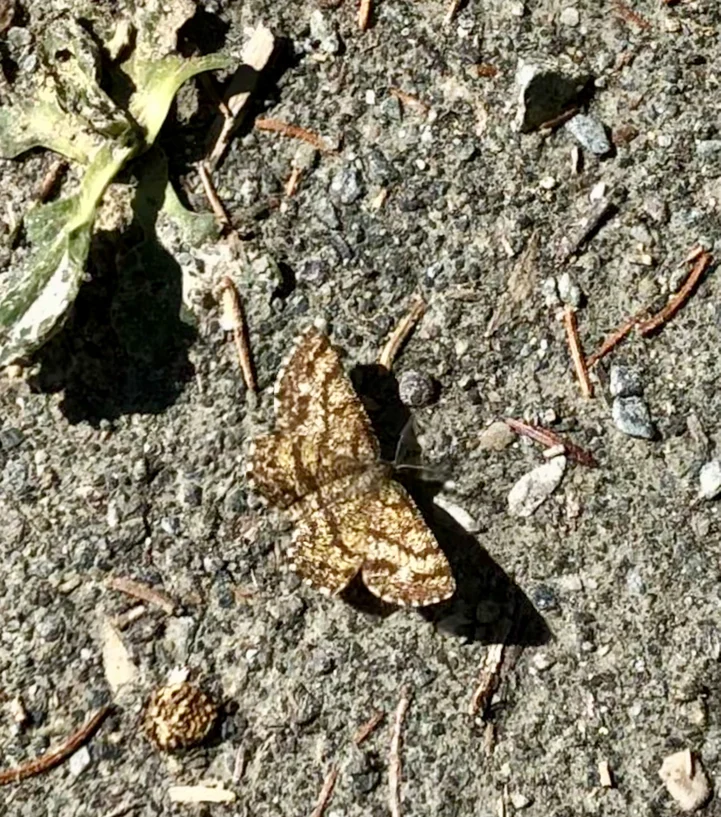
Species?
Ematurga atomaria
